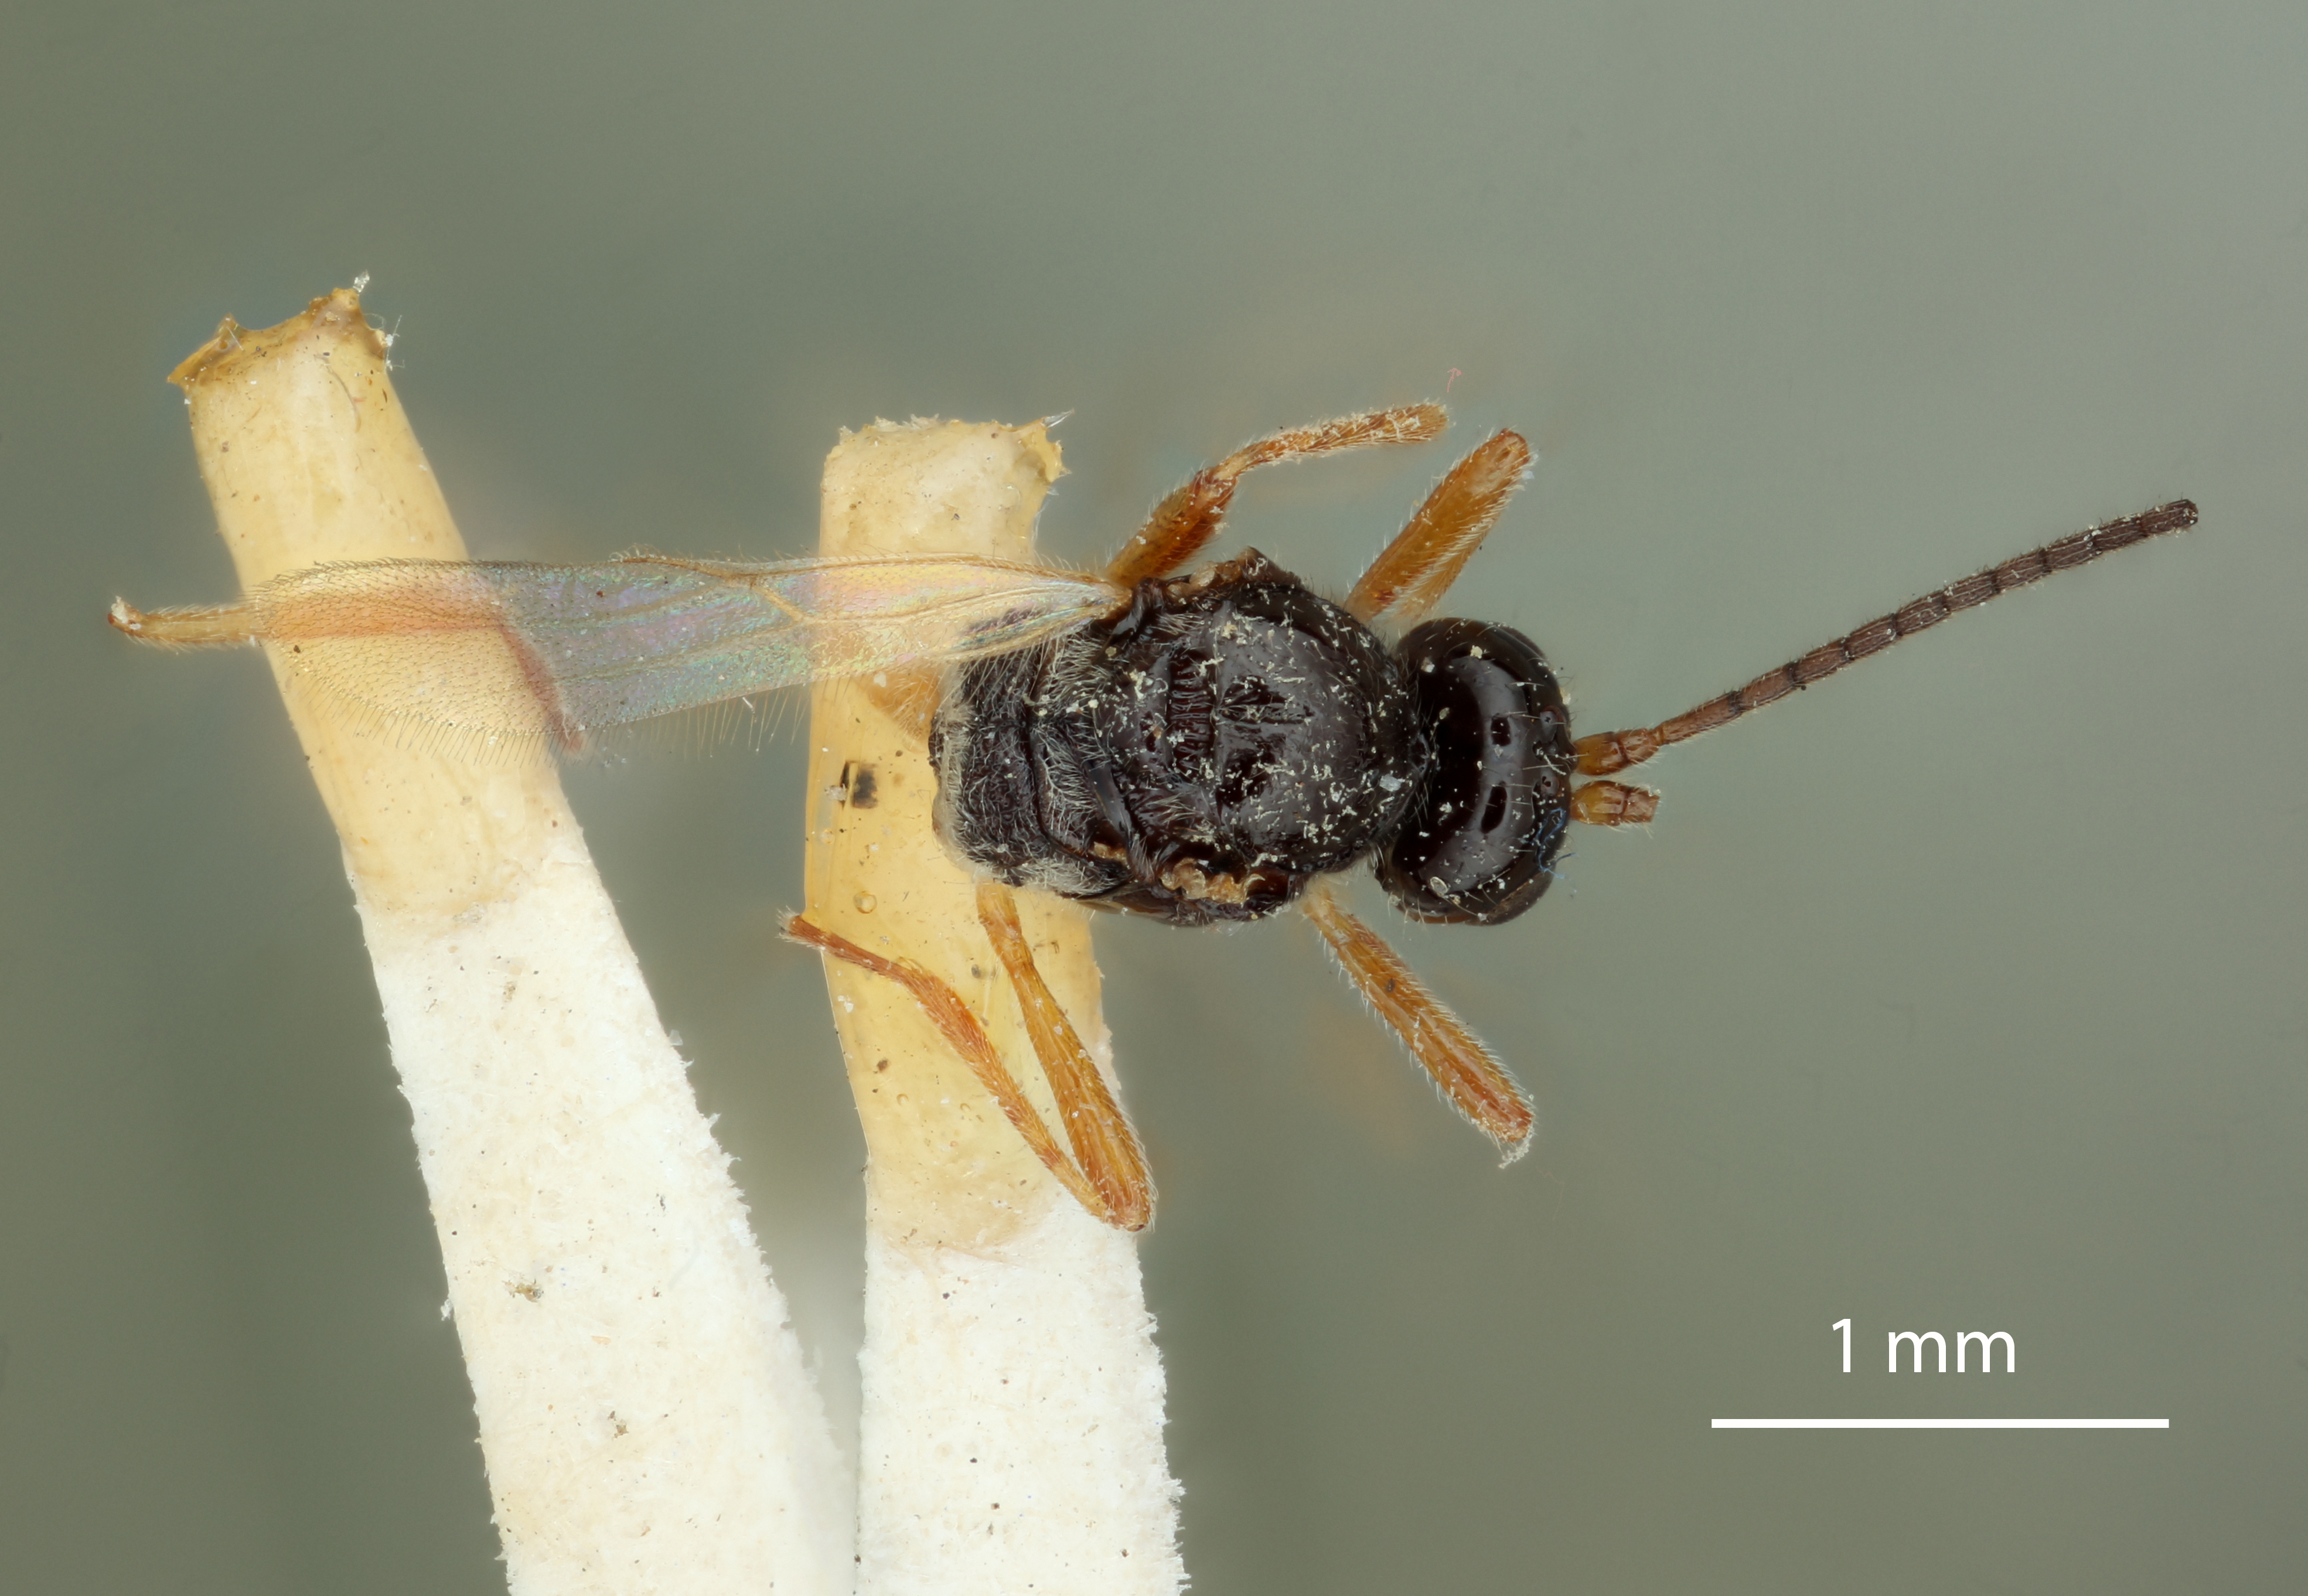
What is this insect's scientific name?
Daenus confusa
